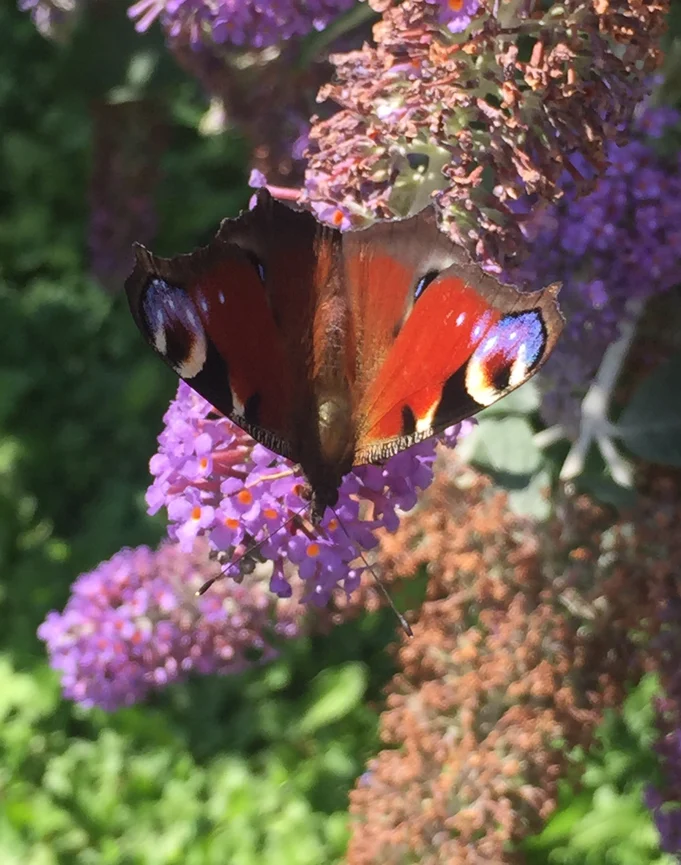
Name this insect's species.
Aglais io
